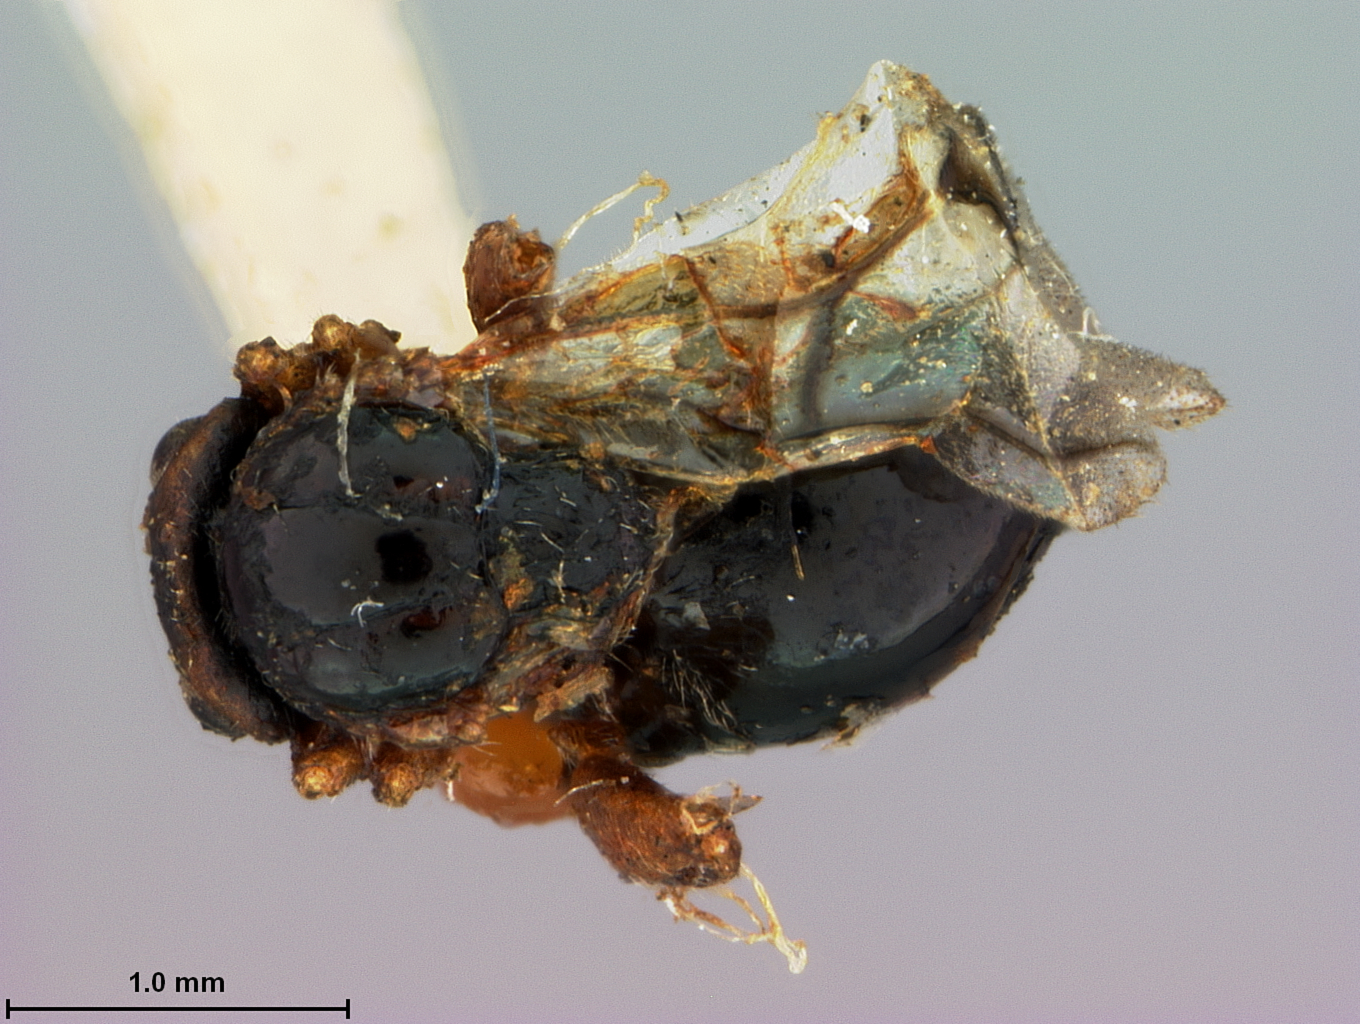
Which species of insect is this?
Dryophanta rydbergiana
